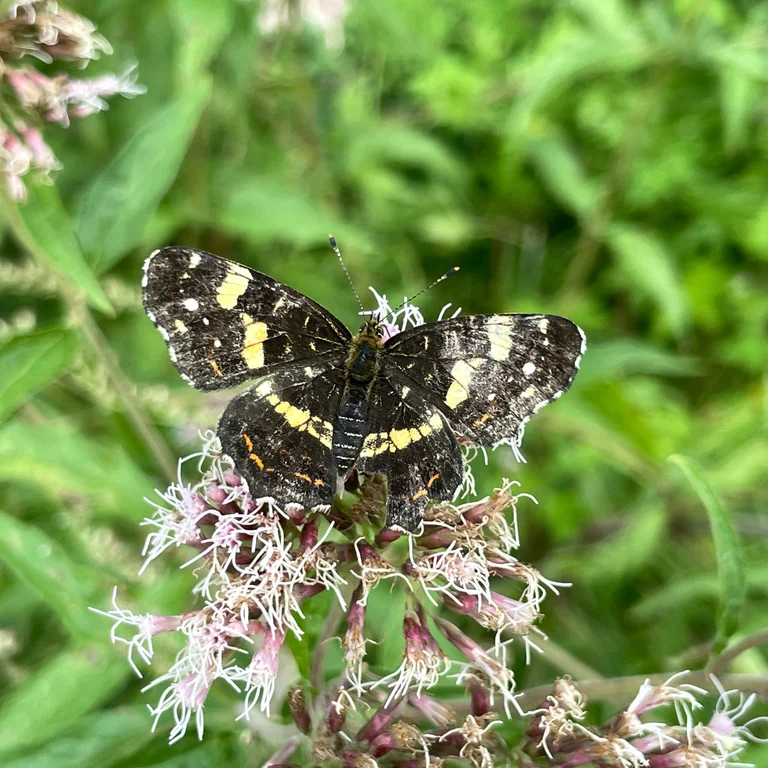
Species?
Araschnia levana
